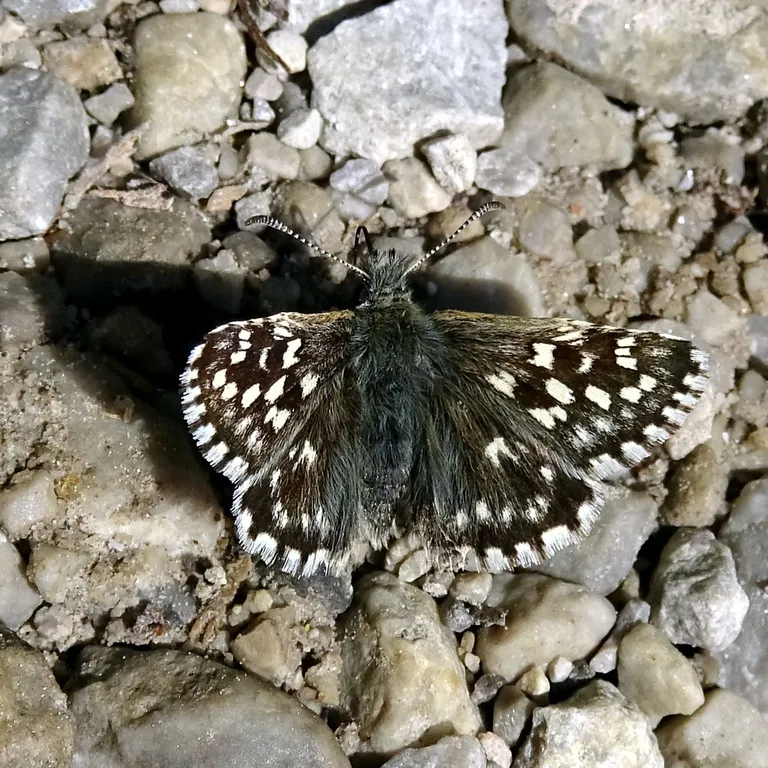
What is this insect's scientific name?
Pyrgus malvae
